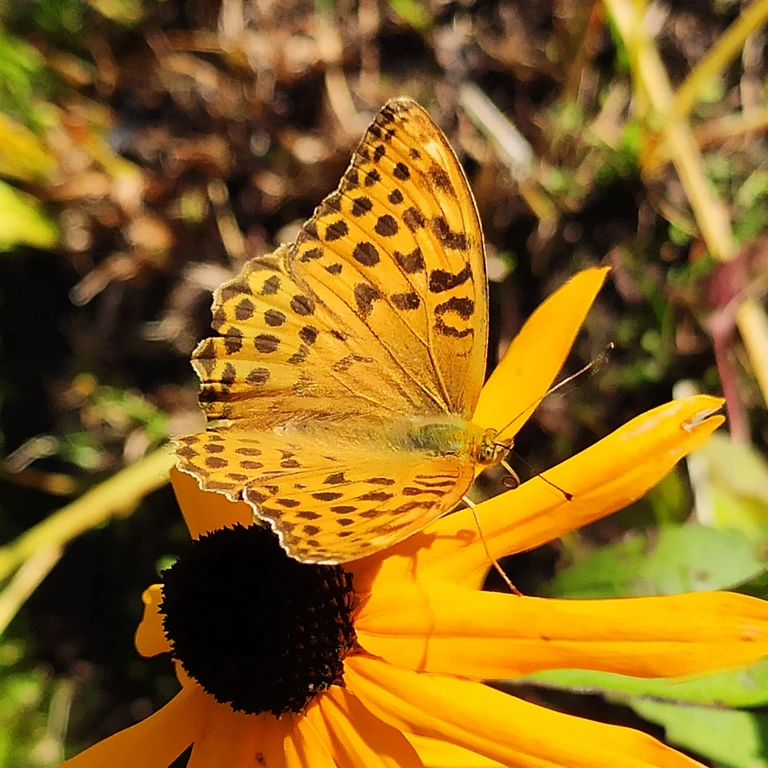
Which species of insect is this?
Argynnis paphia
